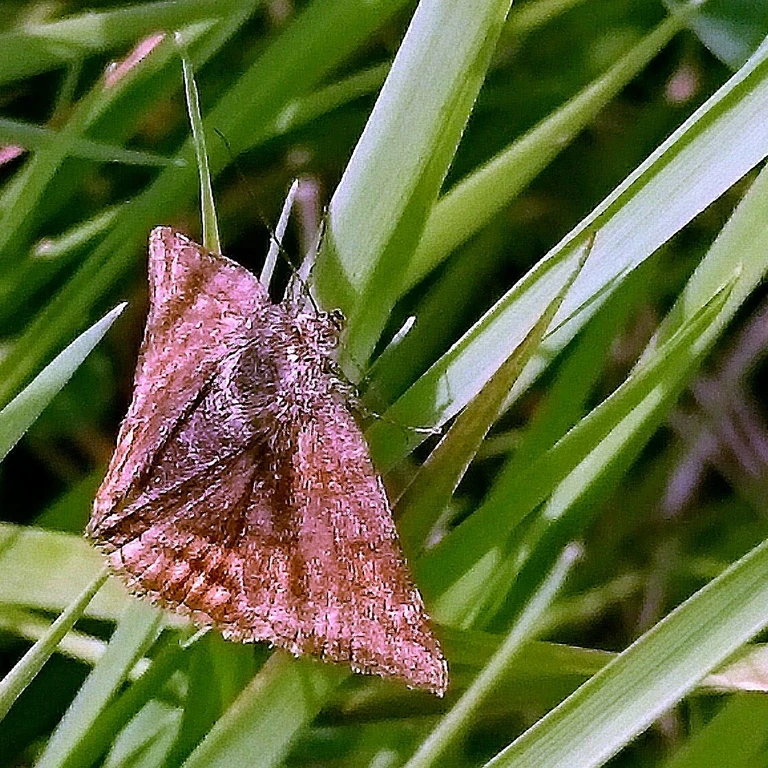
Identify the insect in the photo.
Euclidia glyphica
